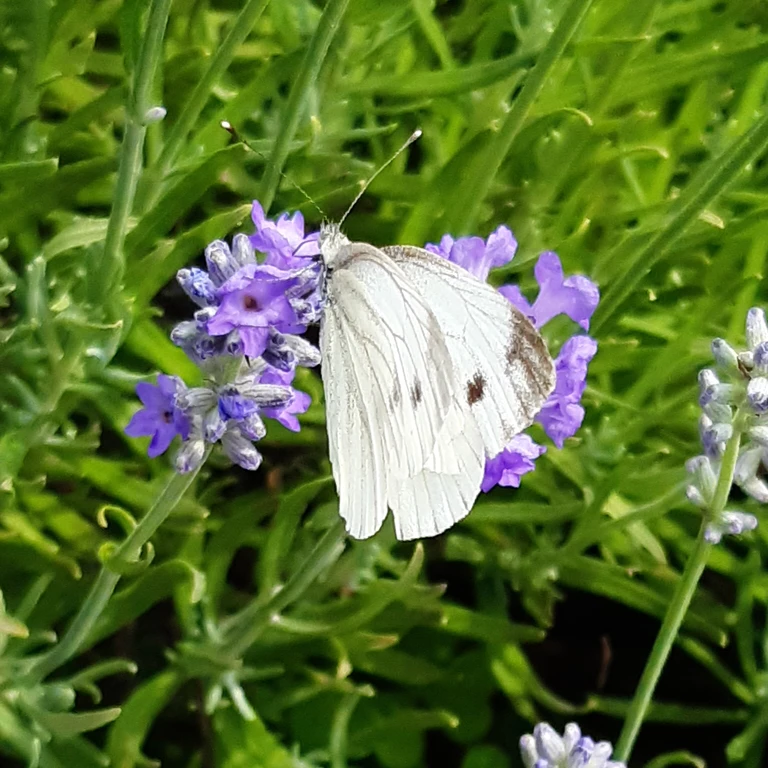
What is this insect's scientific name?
Pieris napi
